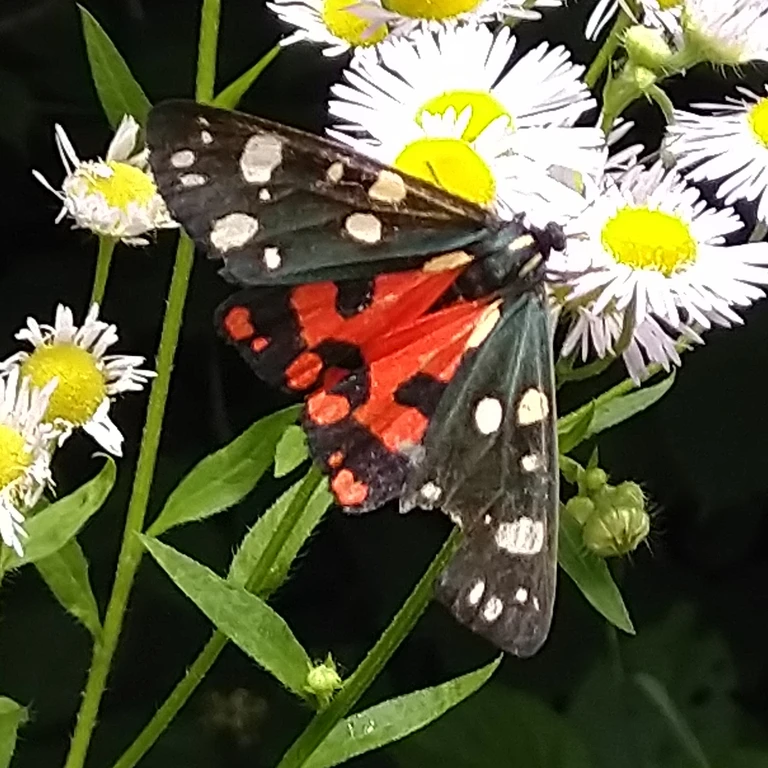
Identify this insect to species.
Callimorpha dominula
